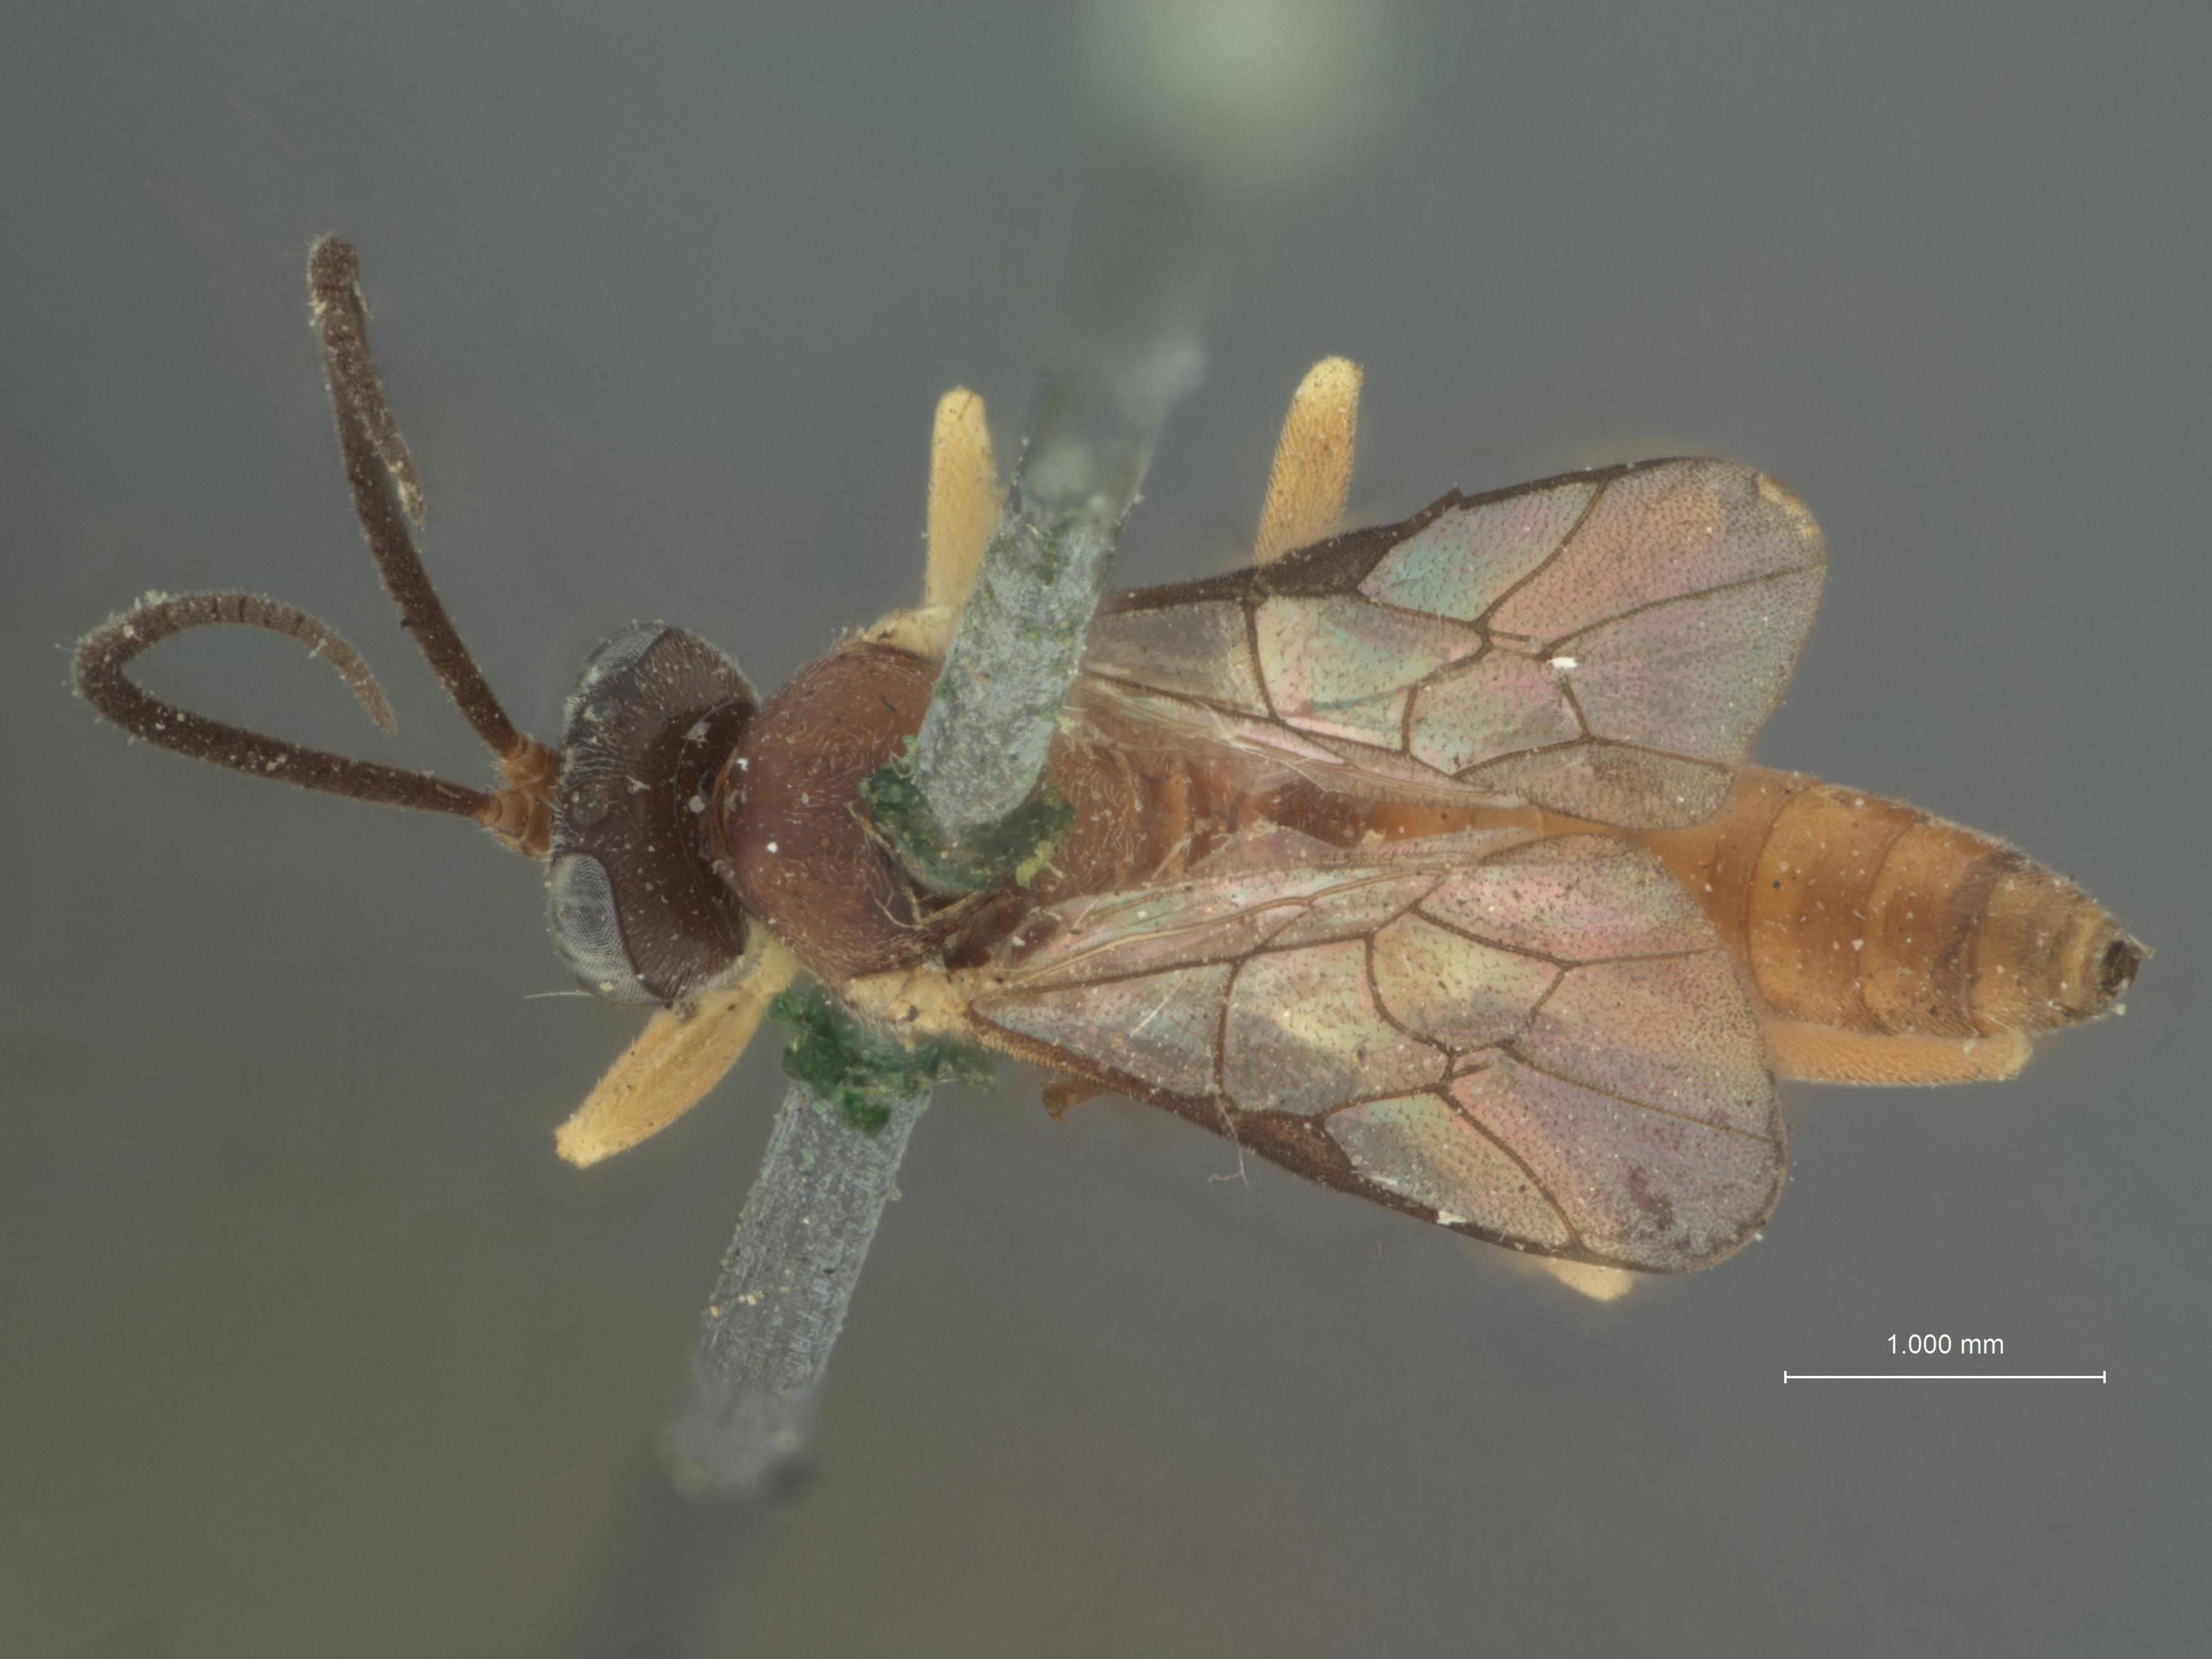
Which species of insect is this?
Limneria rufa
